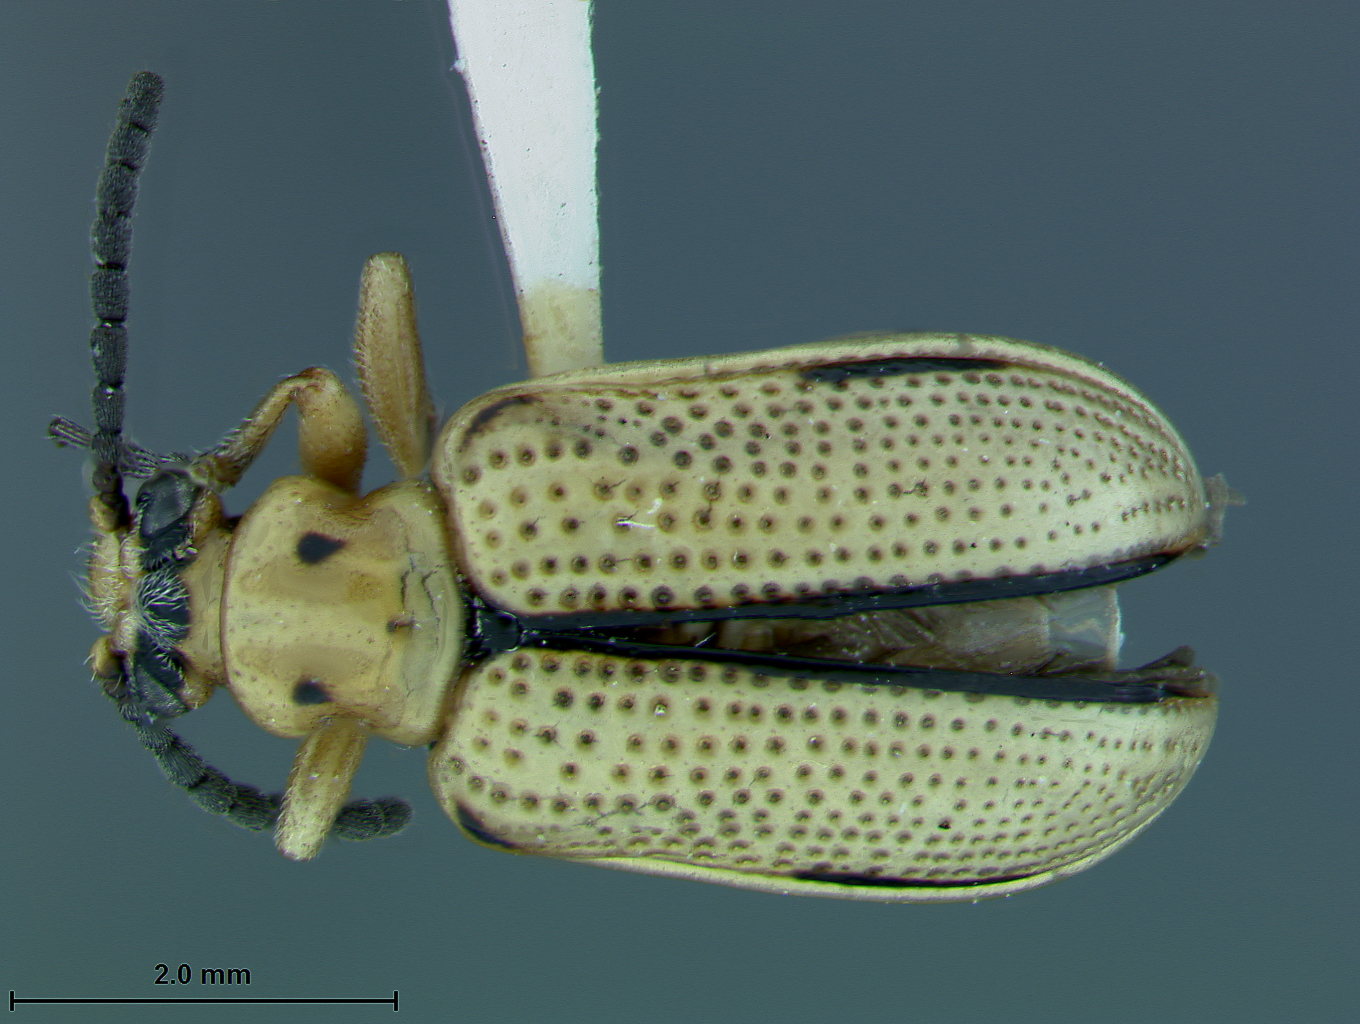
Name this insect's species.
Lema melanofrons
